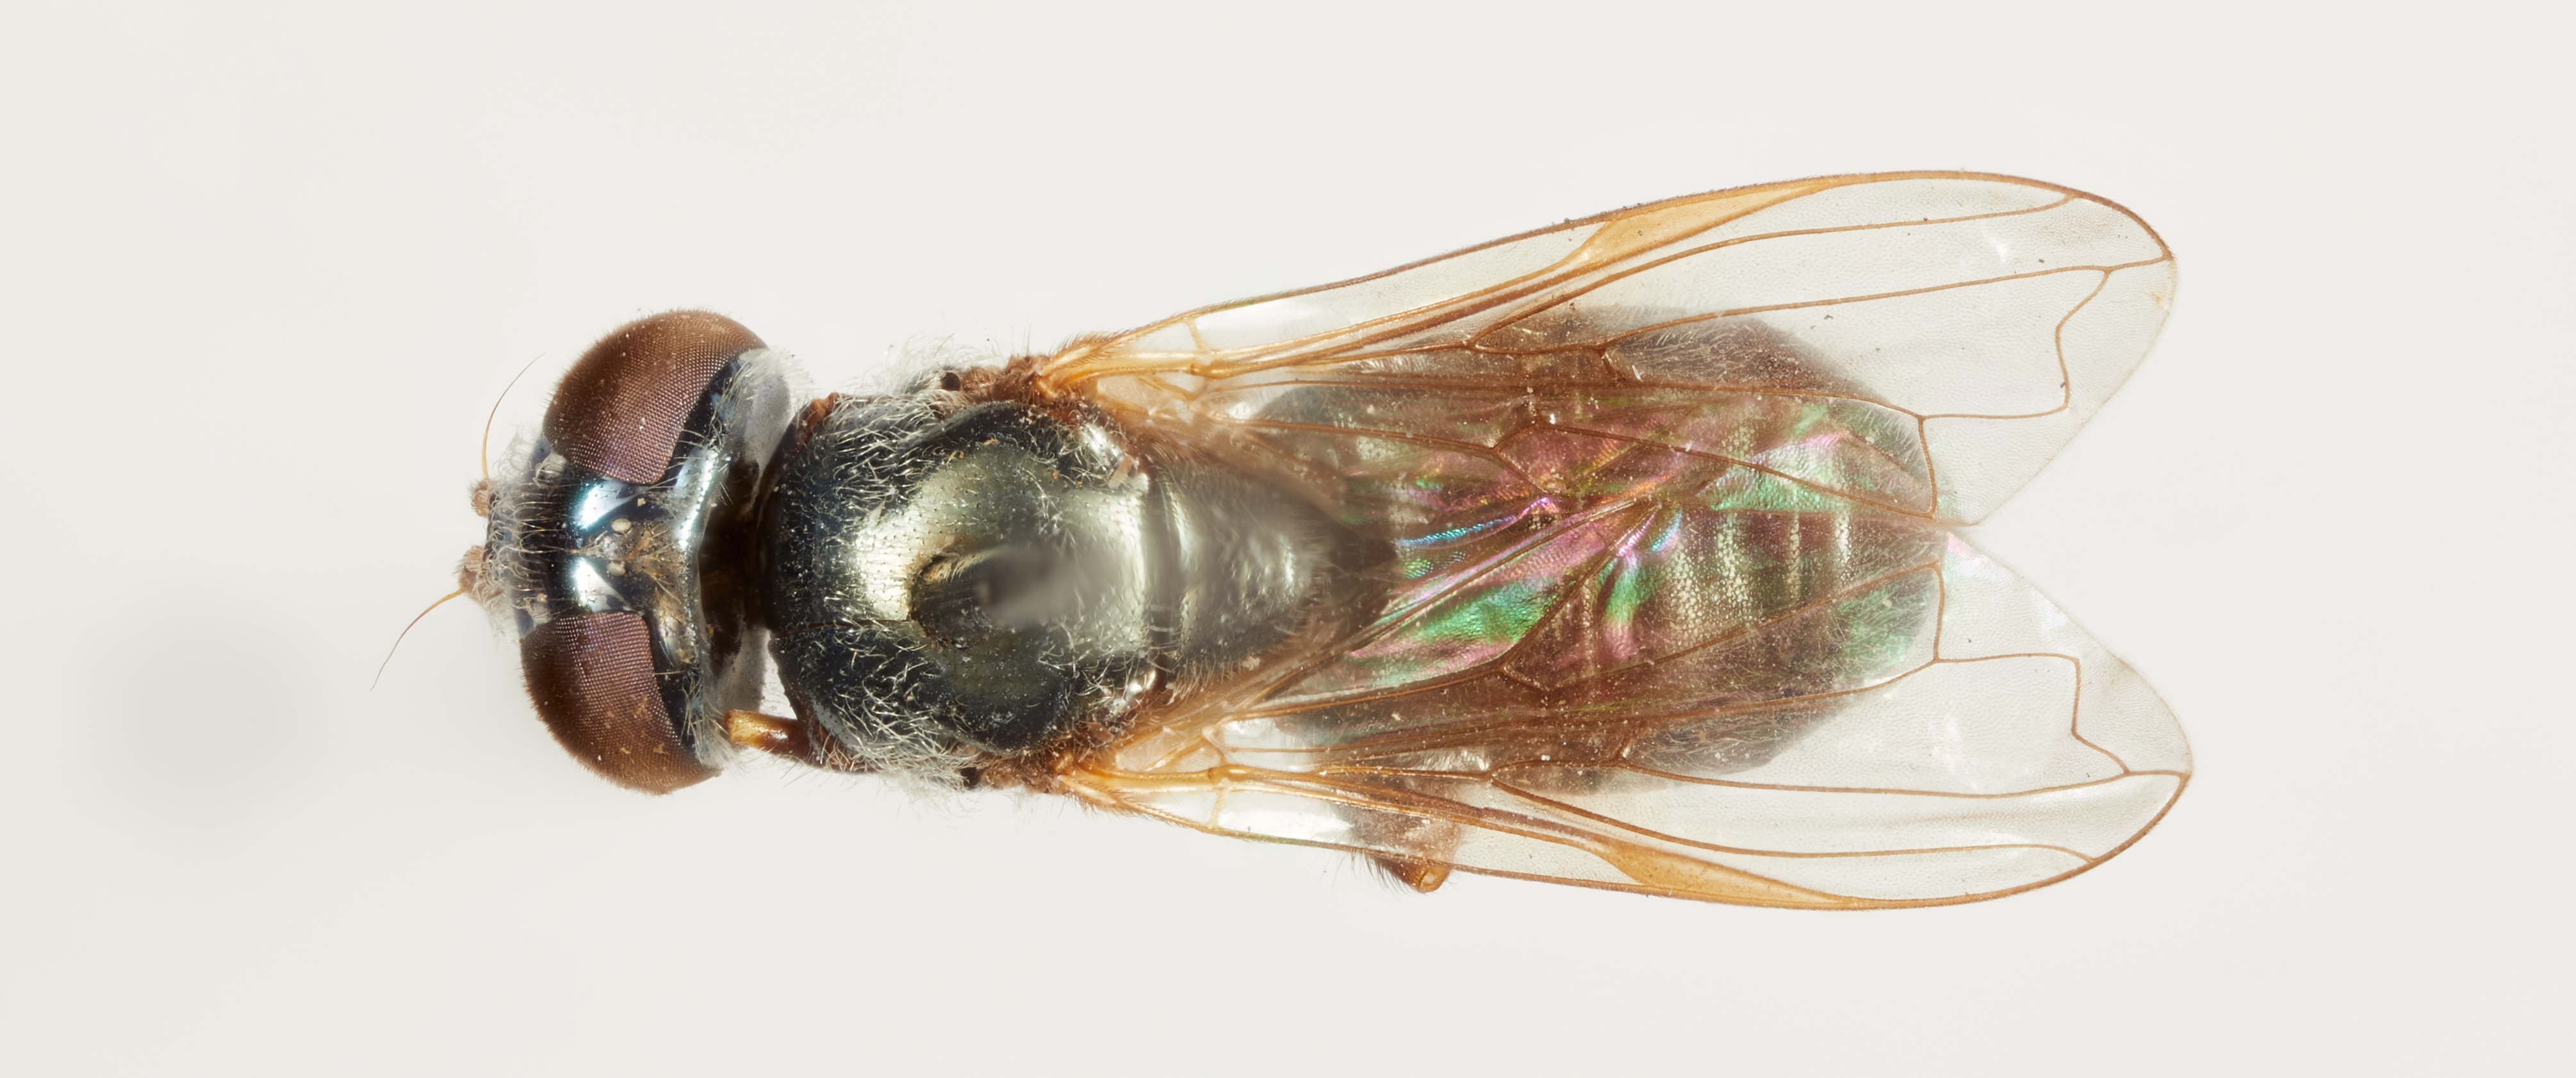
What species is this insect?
Halictomyia boliviensis
